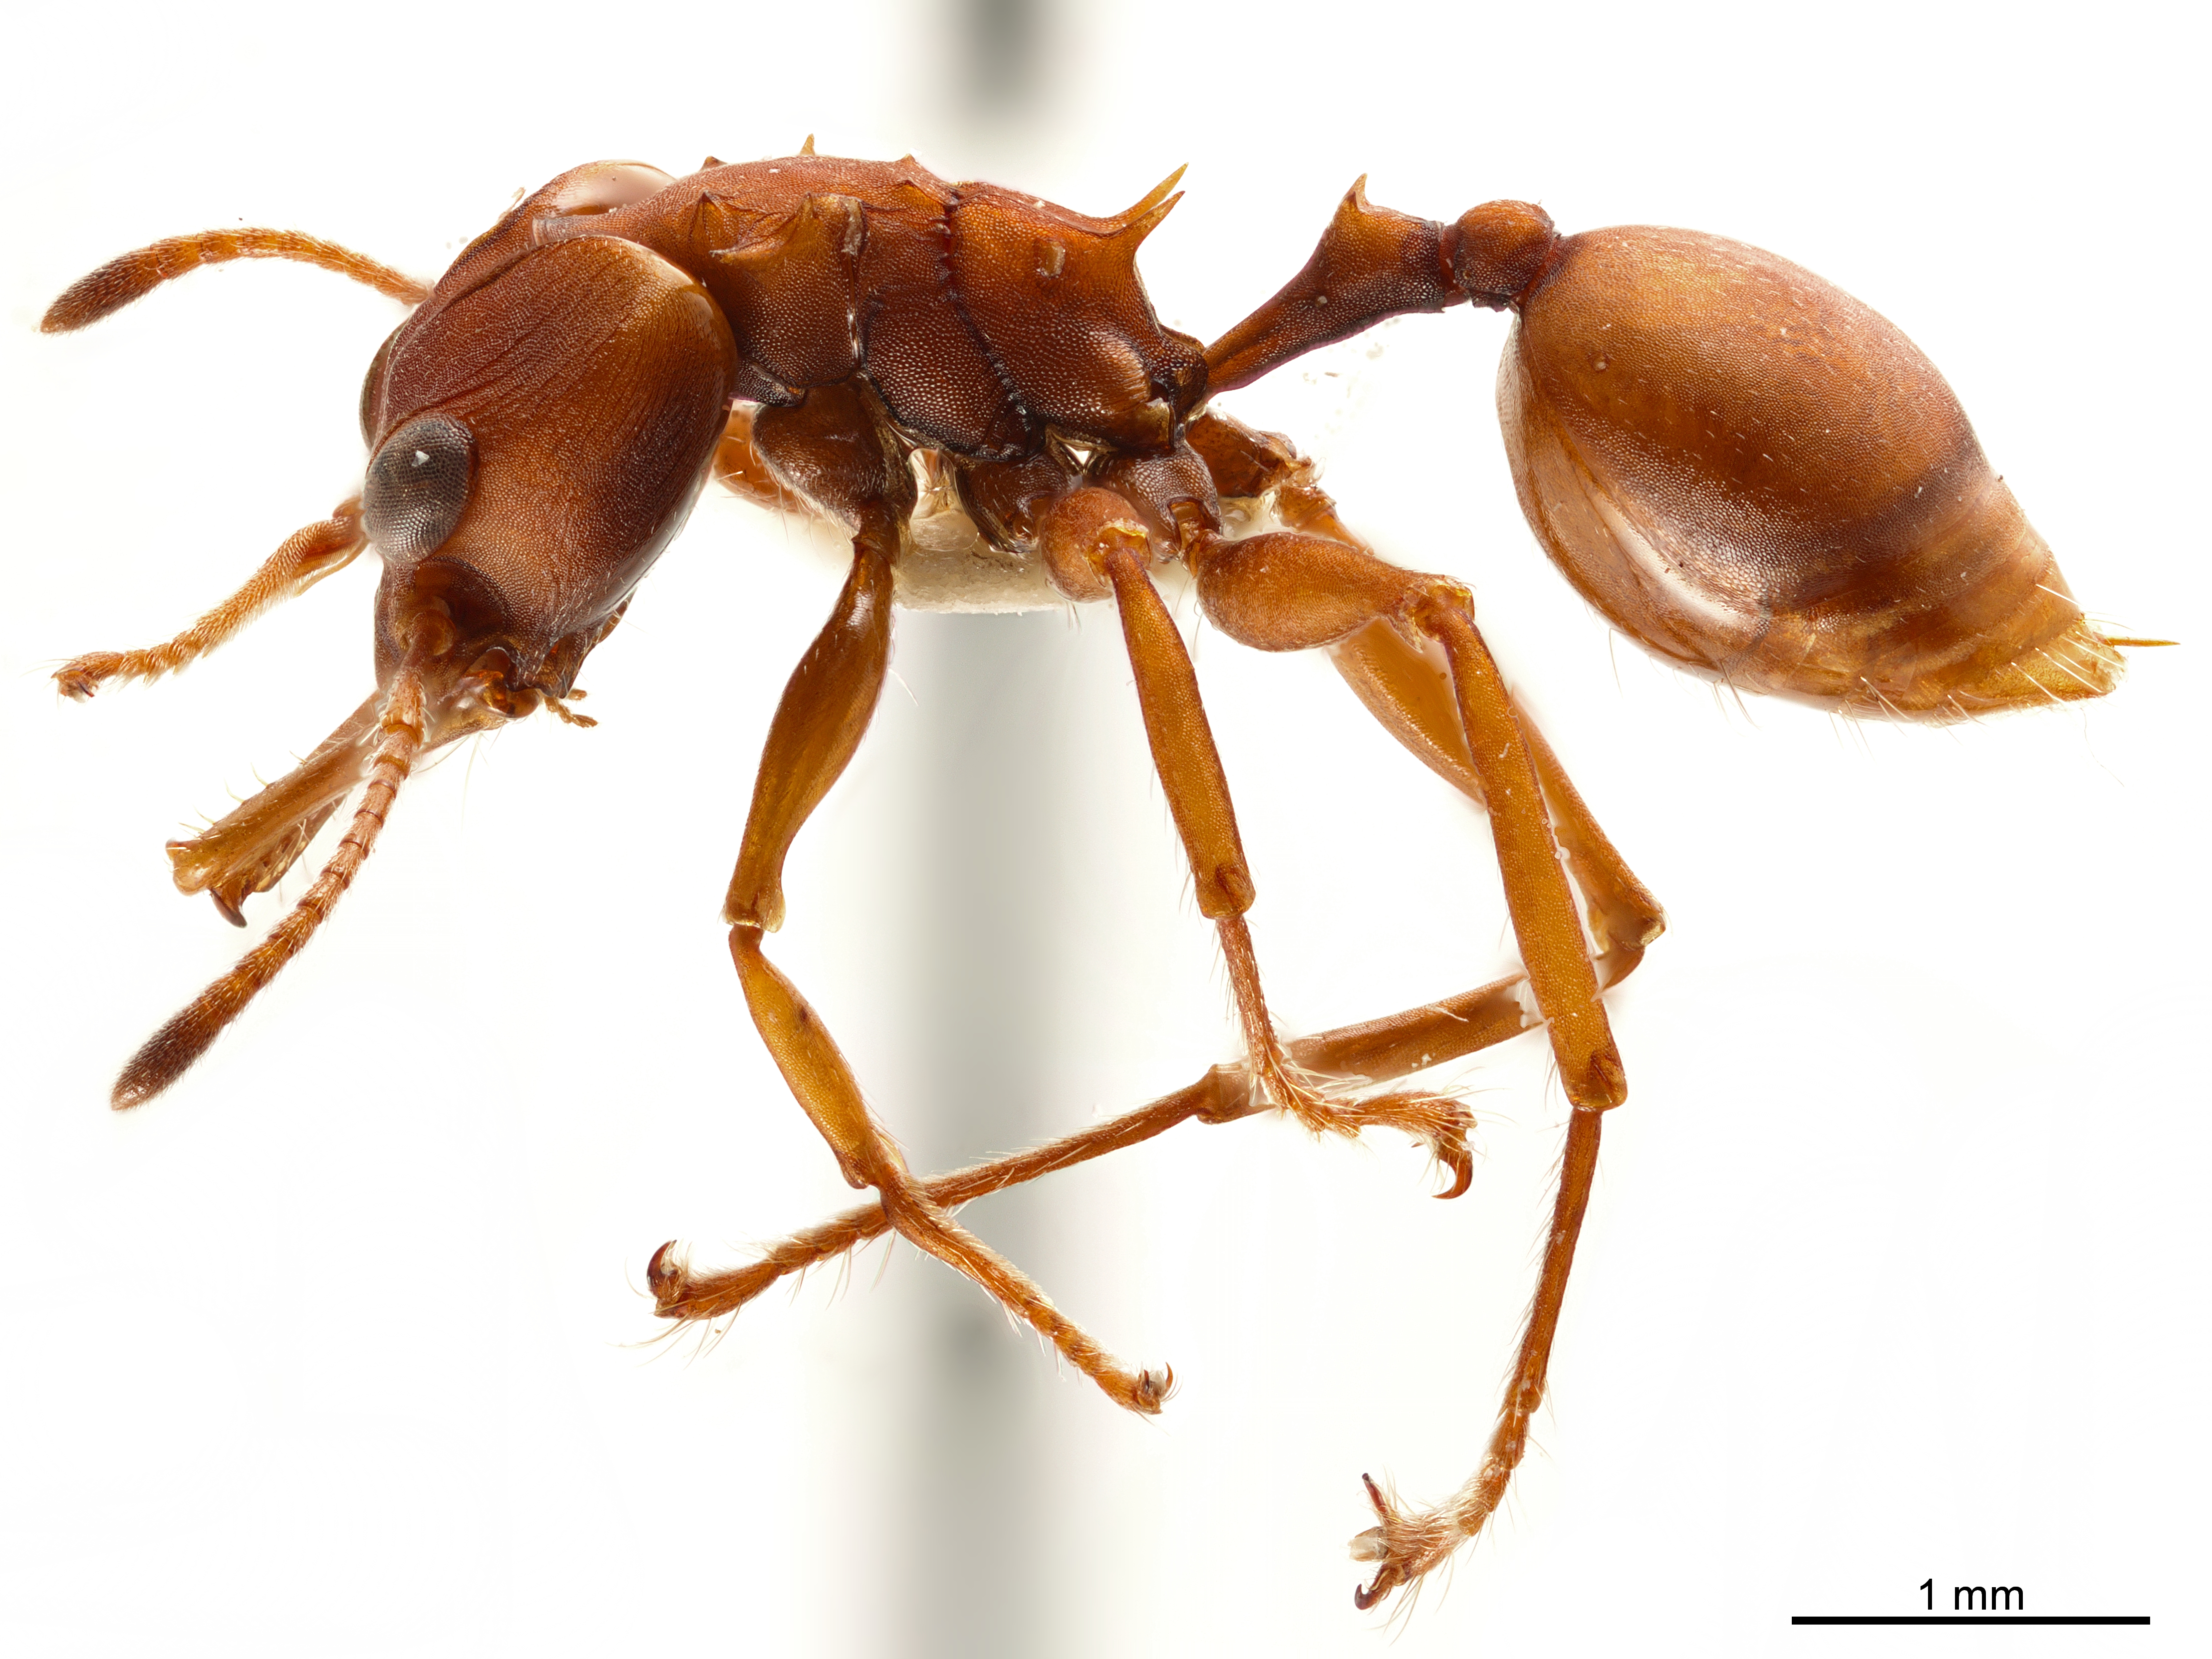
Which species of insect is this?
Daceton armigerum
